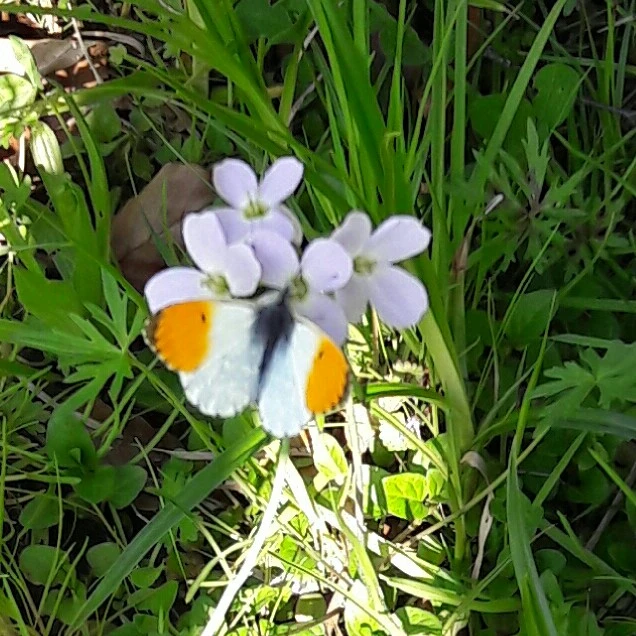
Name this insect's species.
Anthocharis cardamines
